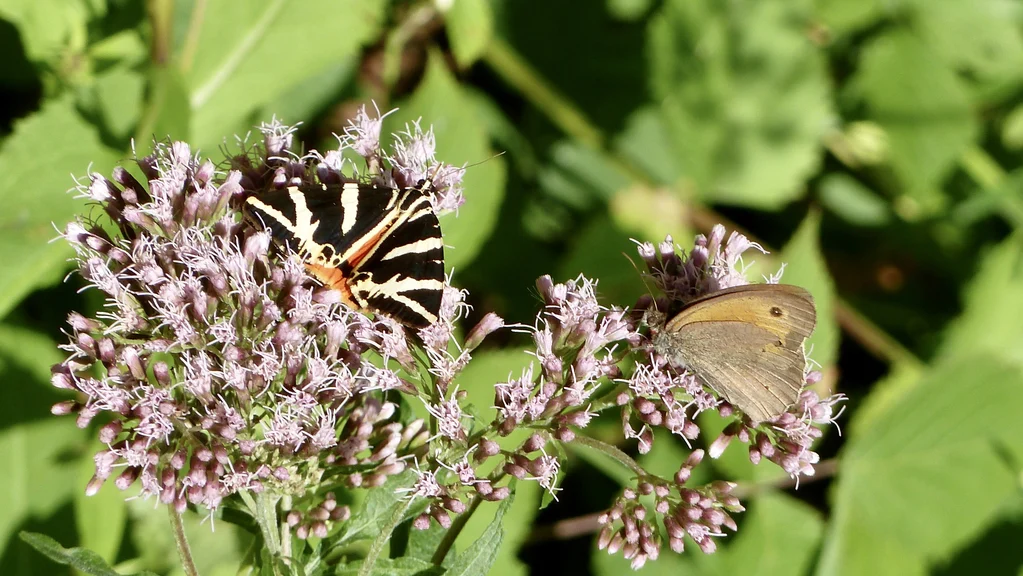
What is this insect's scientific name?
Euplagia quadripunctaria
